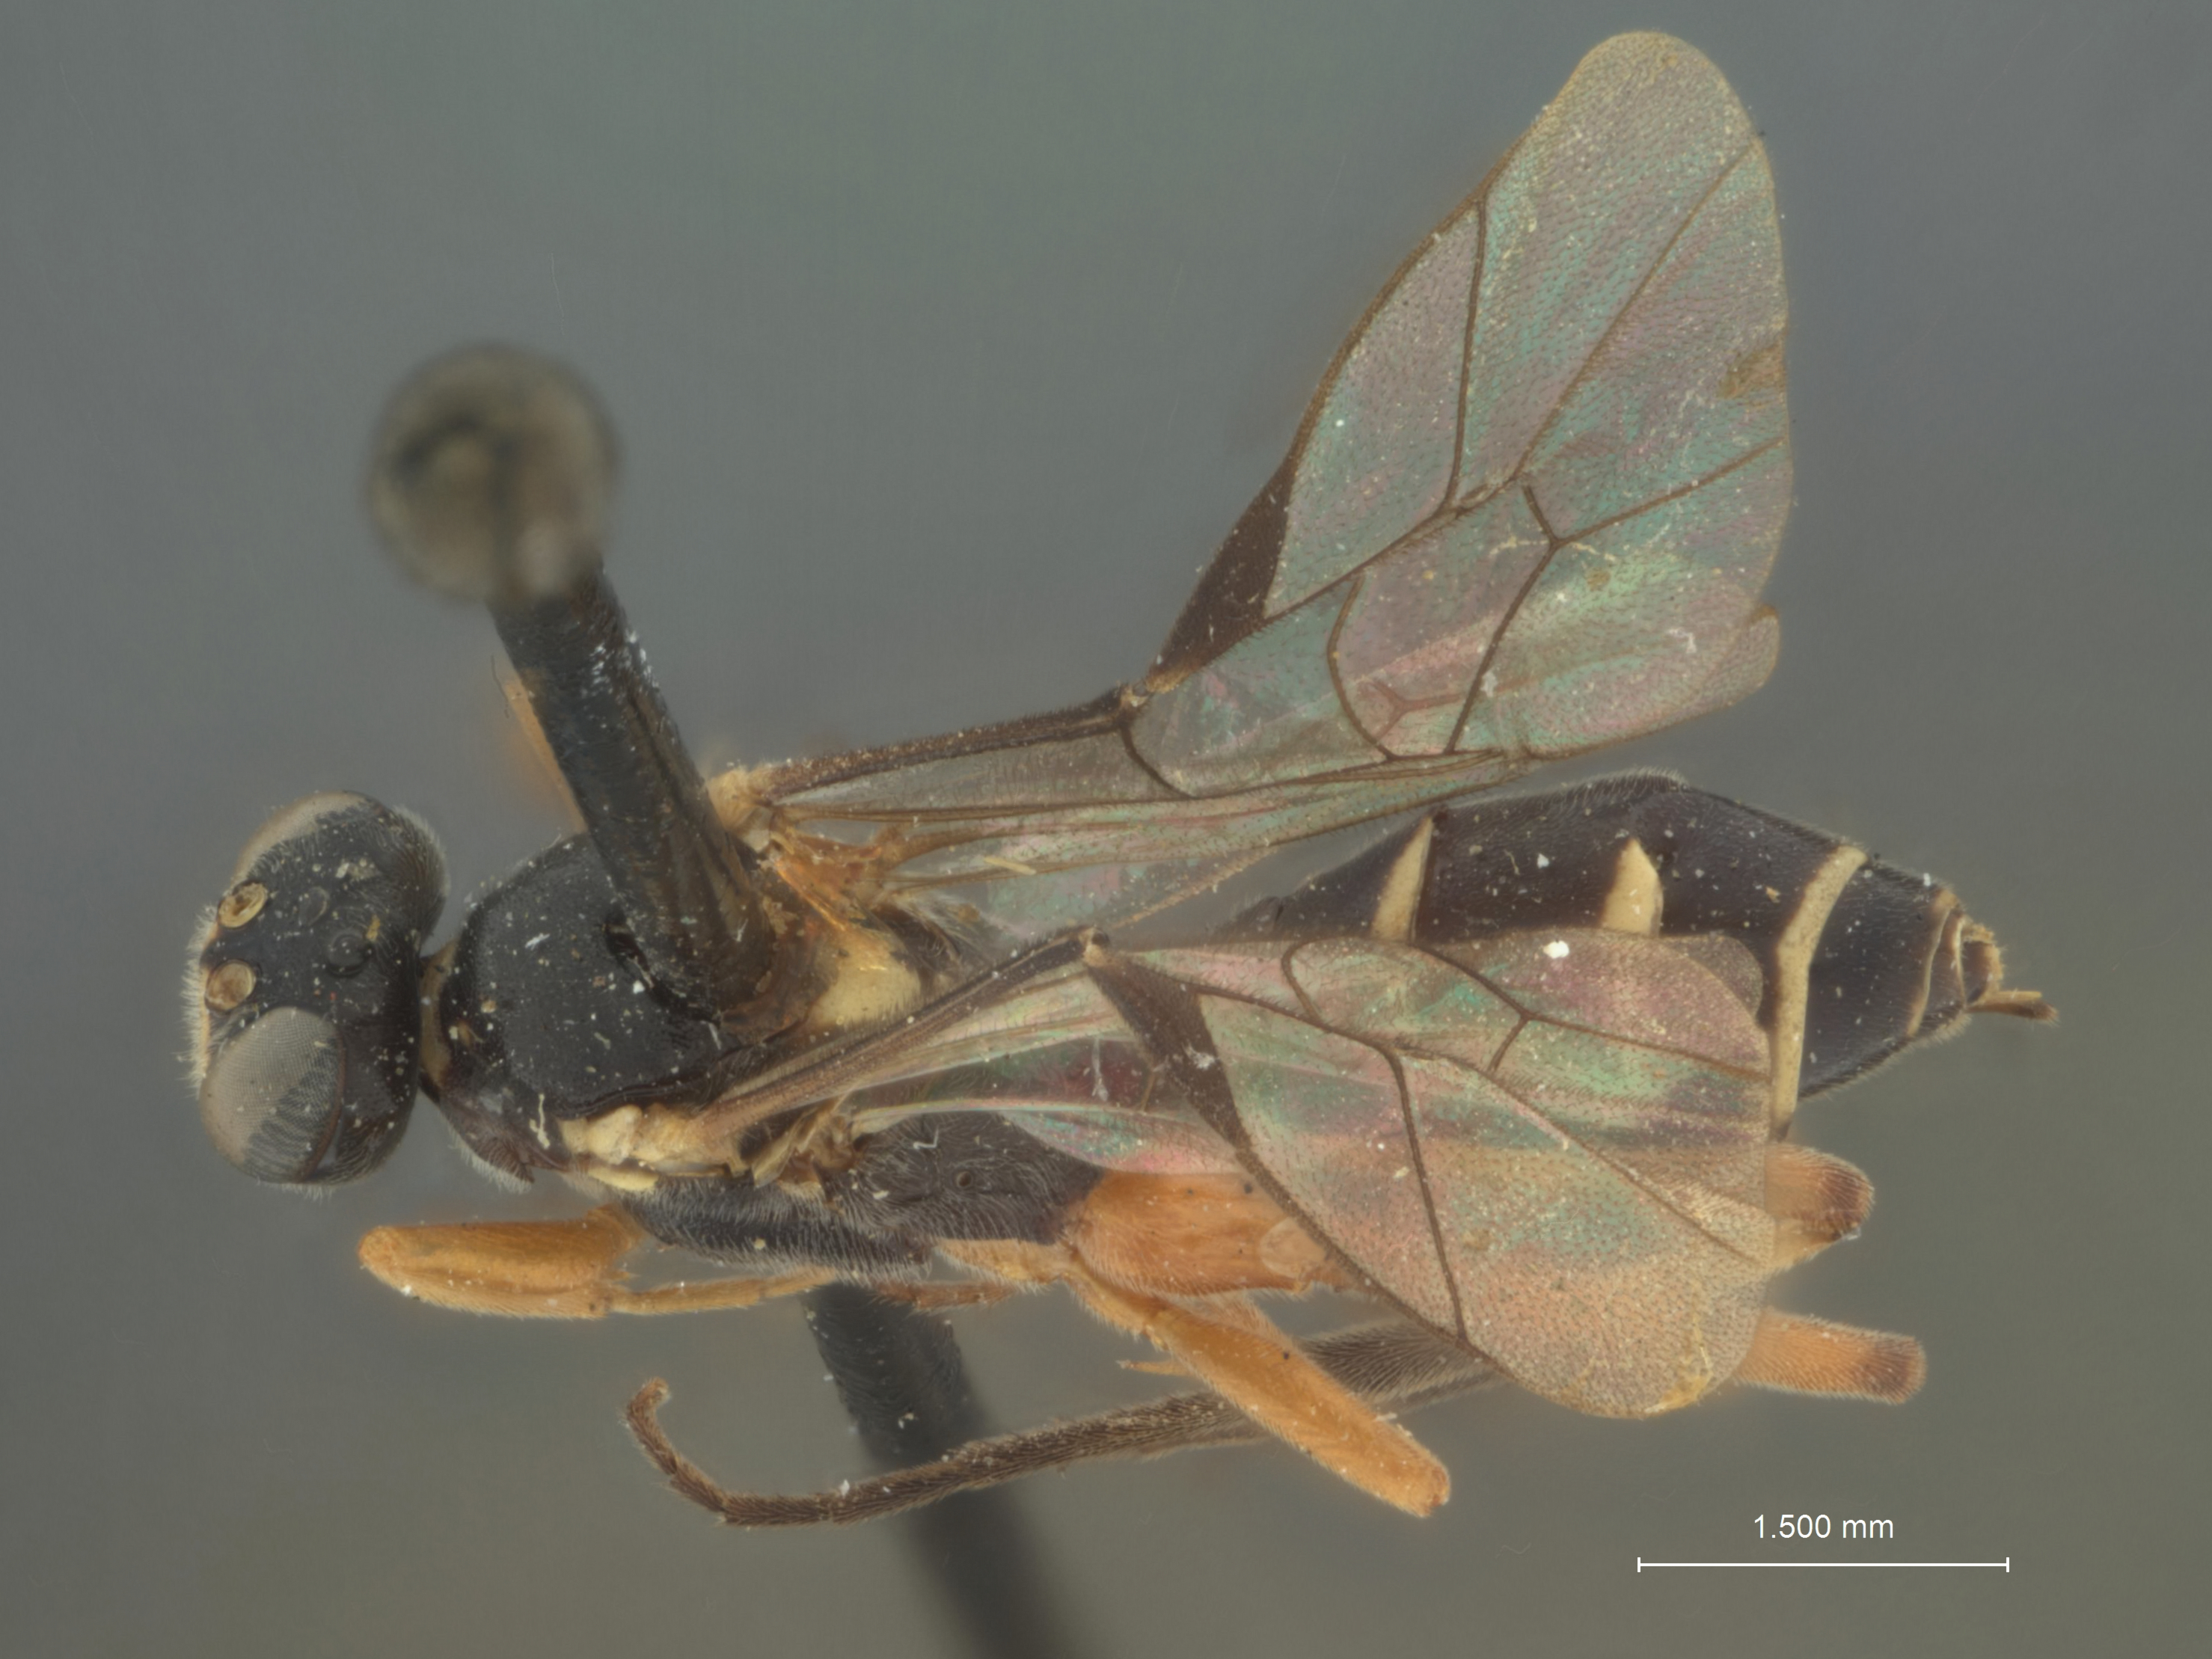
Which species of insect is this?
Eryma lophyri
